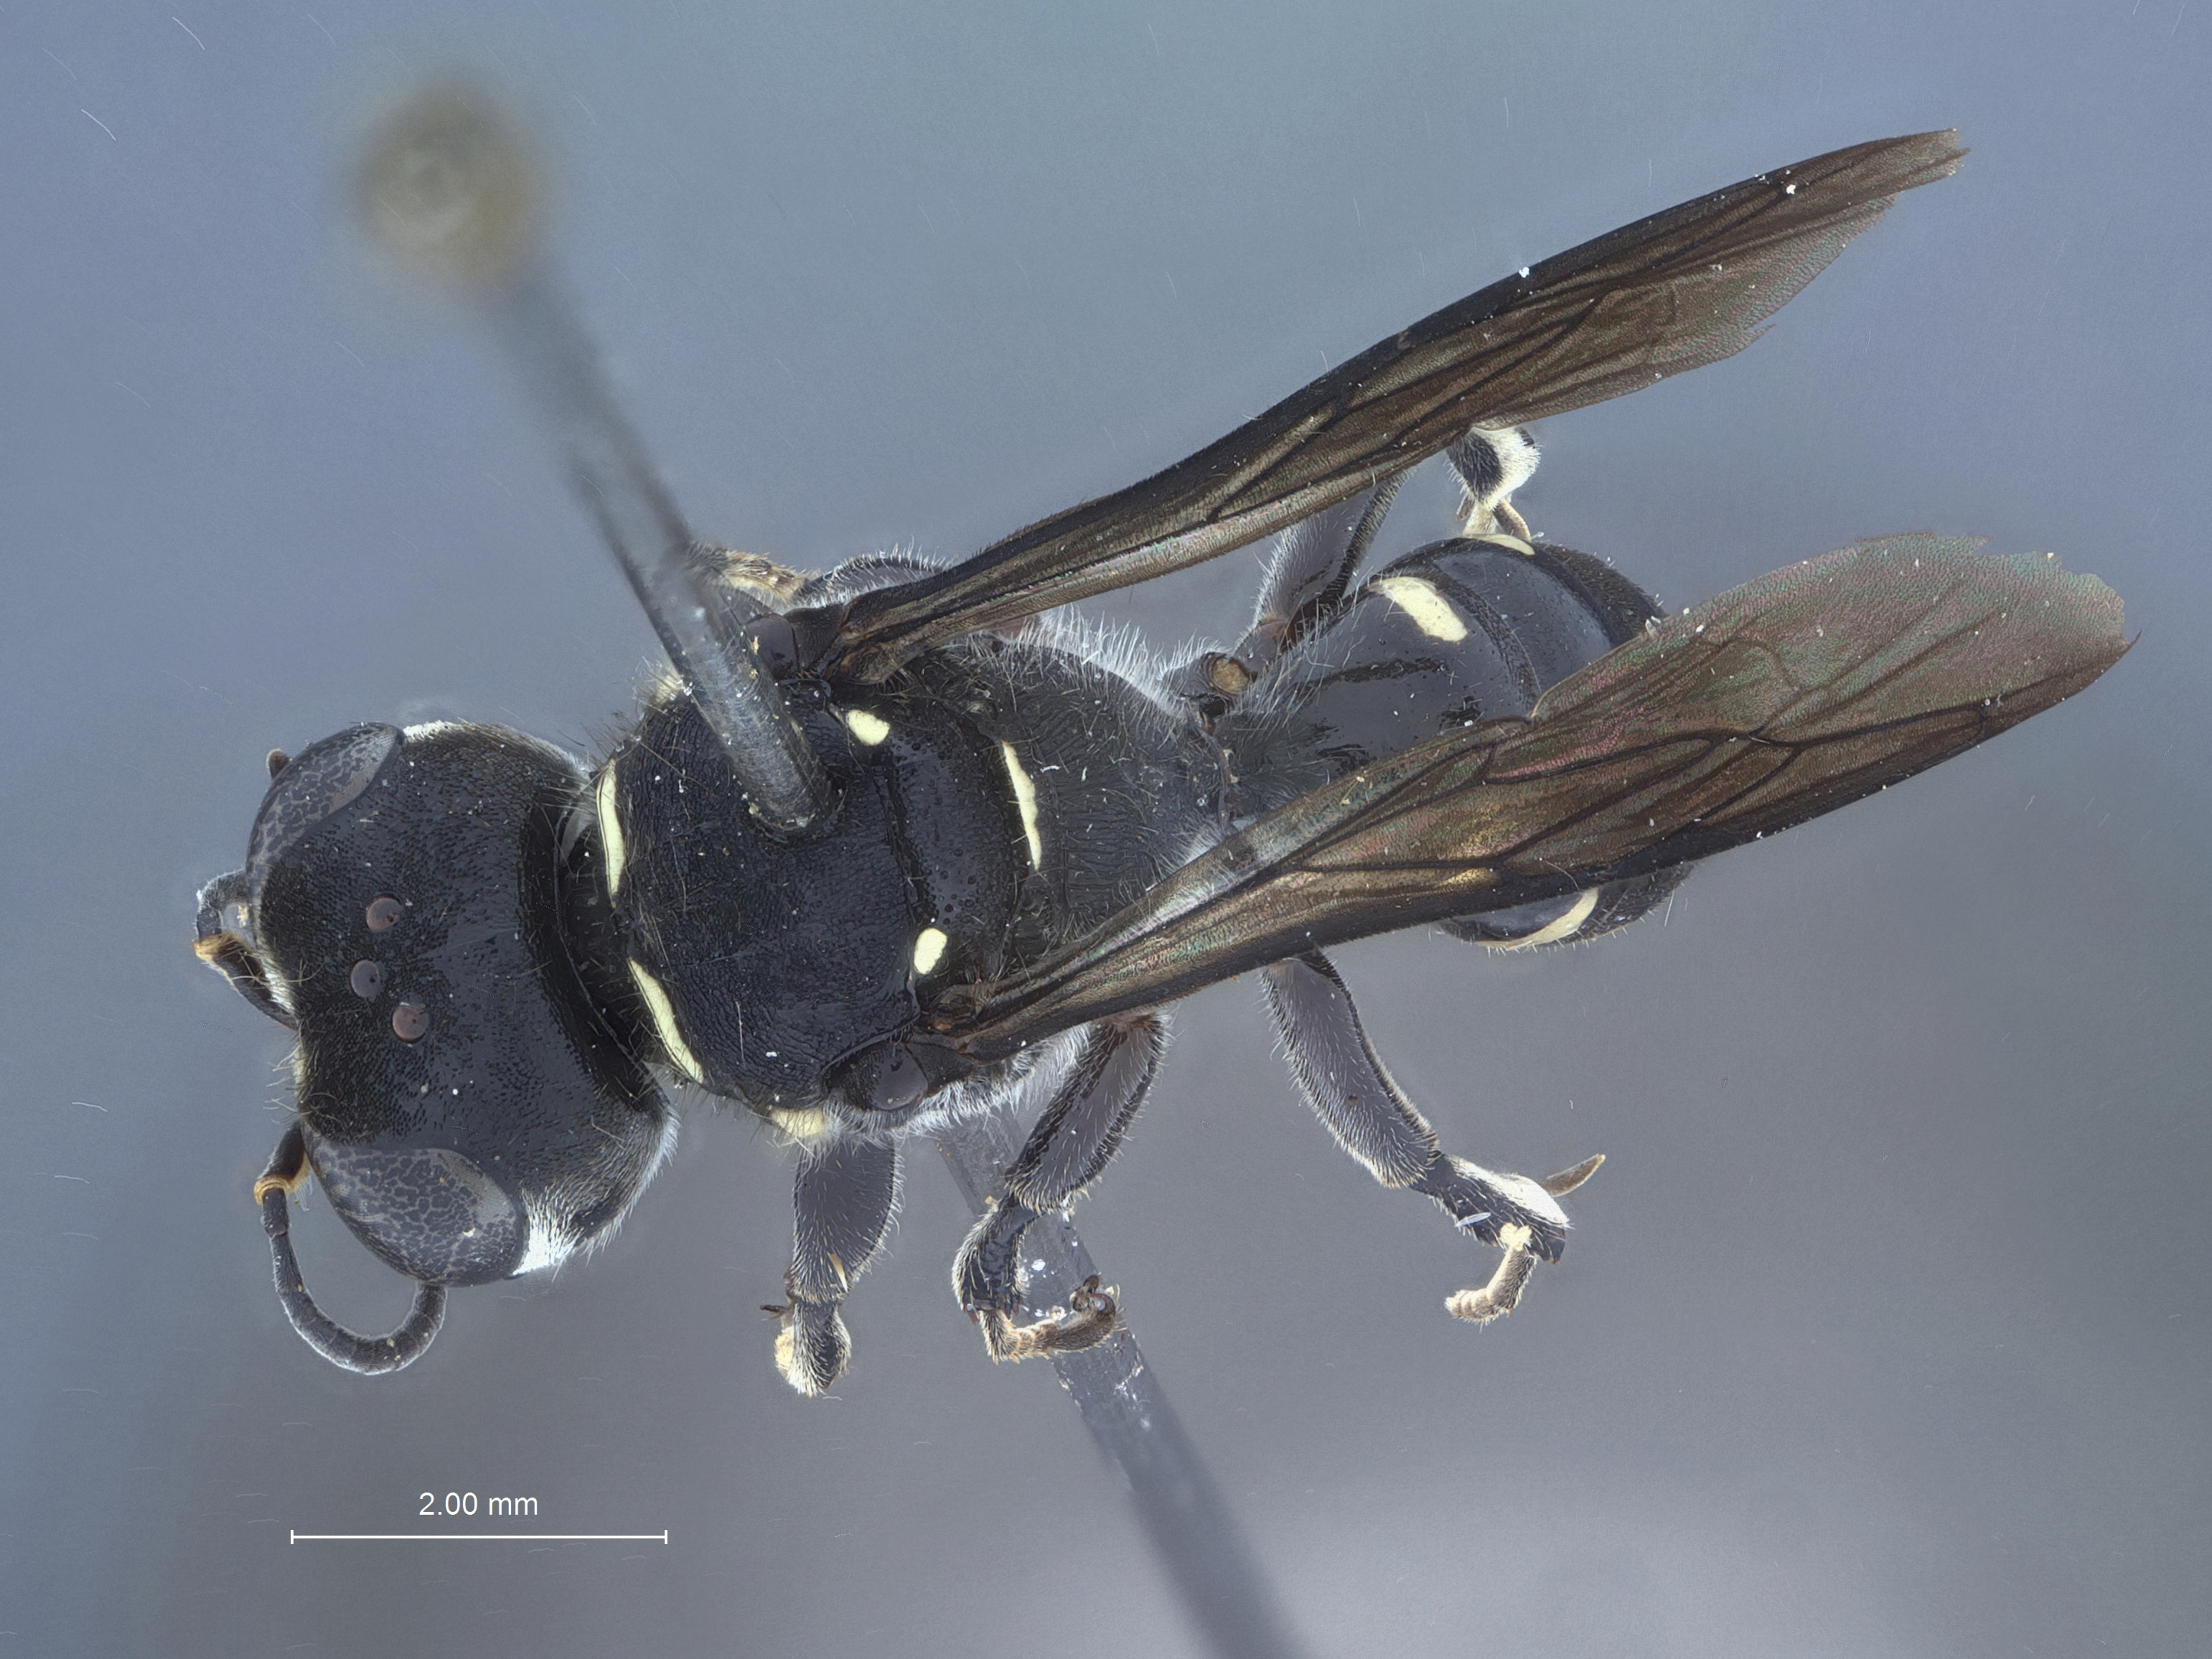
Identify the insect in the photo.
Ectemnius dominicanus
